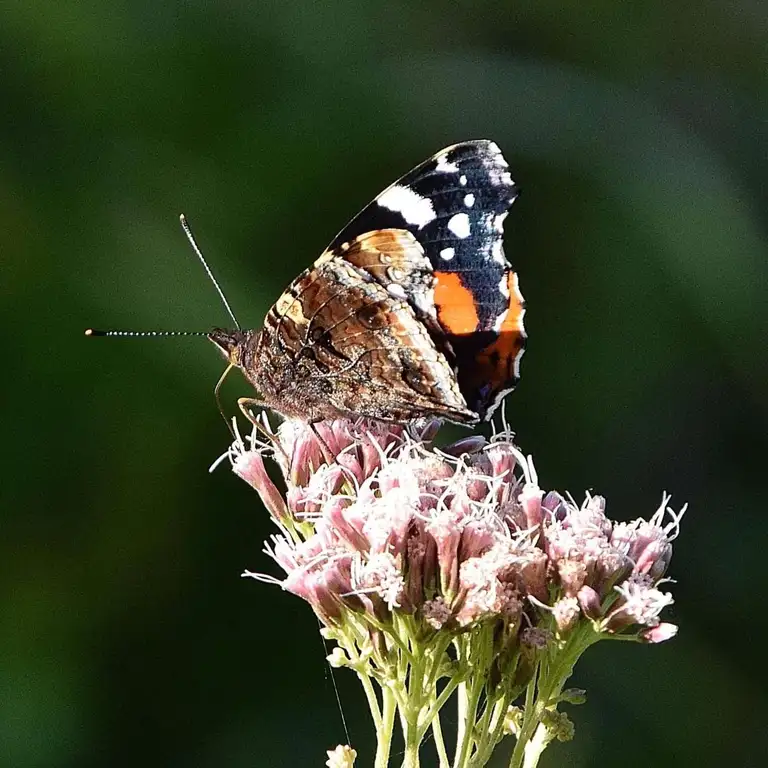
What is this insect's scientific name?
Vanessa atalanta
